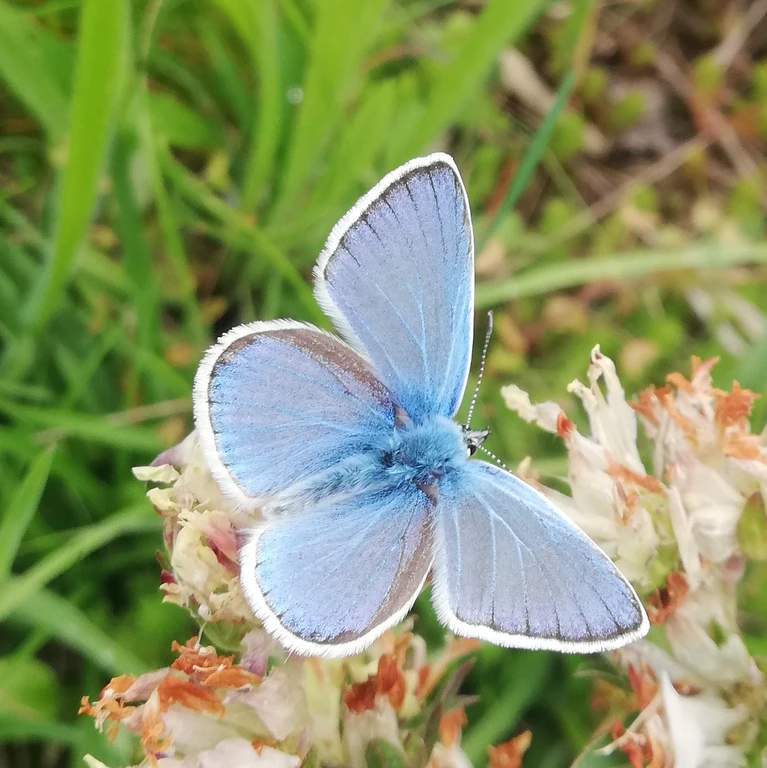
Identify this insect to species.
Polyommatus dorylas
